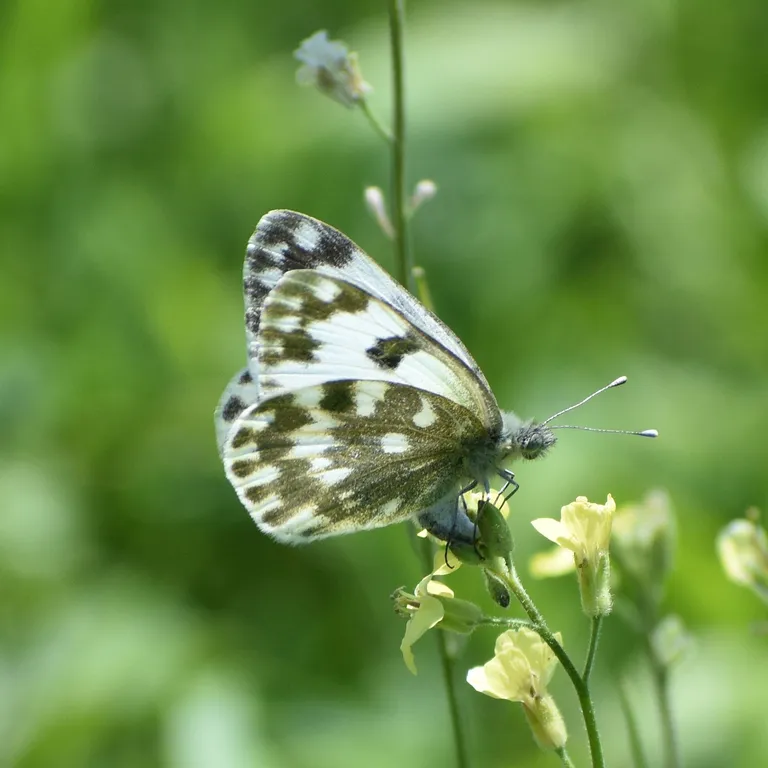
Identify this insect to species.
Pontia edusa
